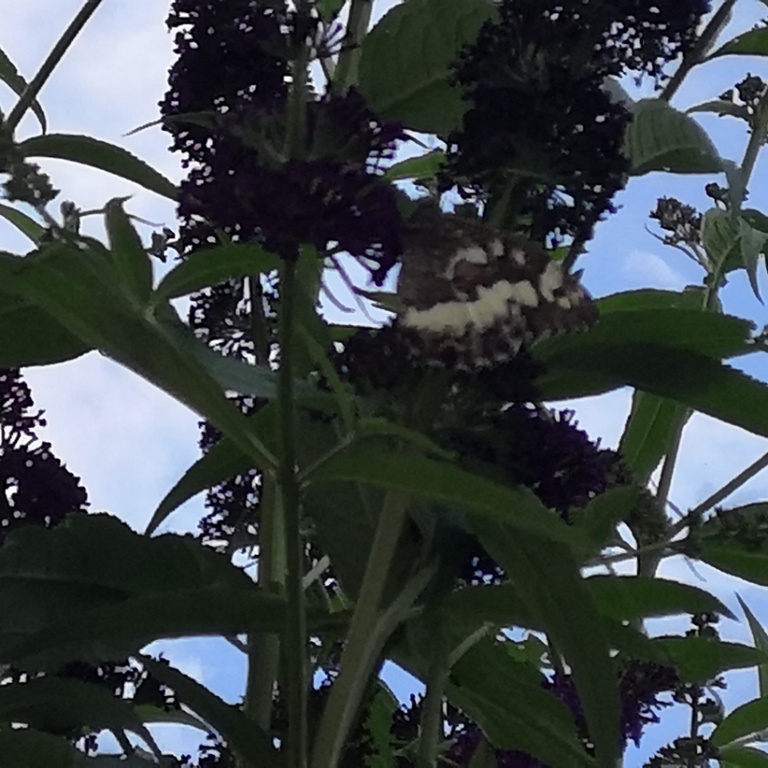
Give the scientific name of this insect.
Brintesia circe
